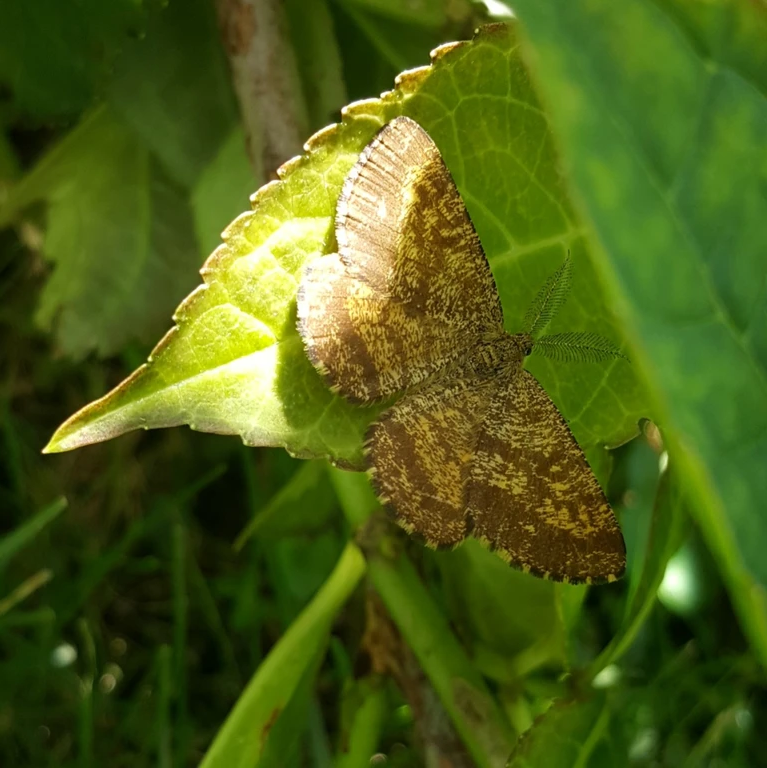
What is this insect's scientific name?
Ematurga atomaria
